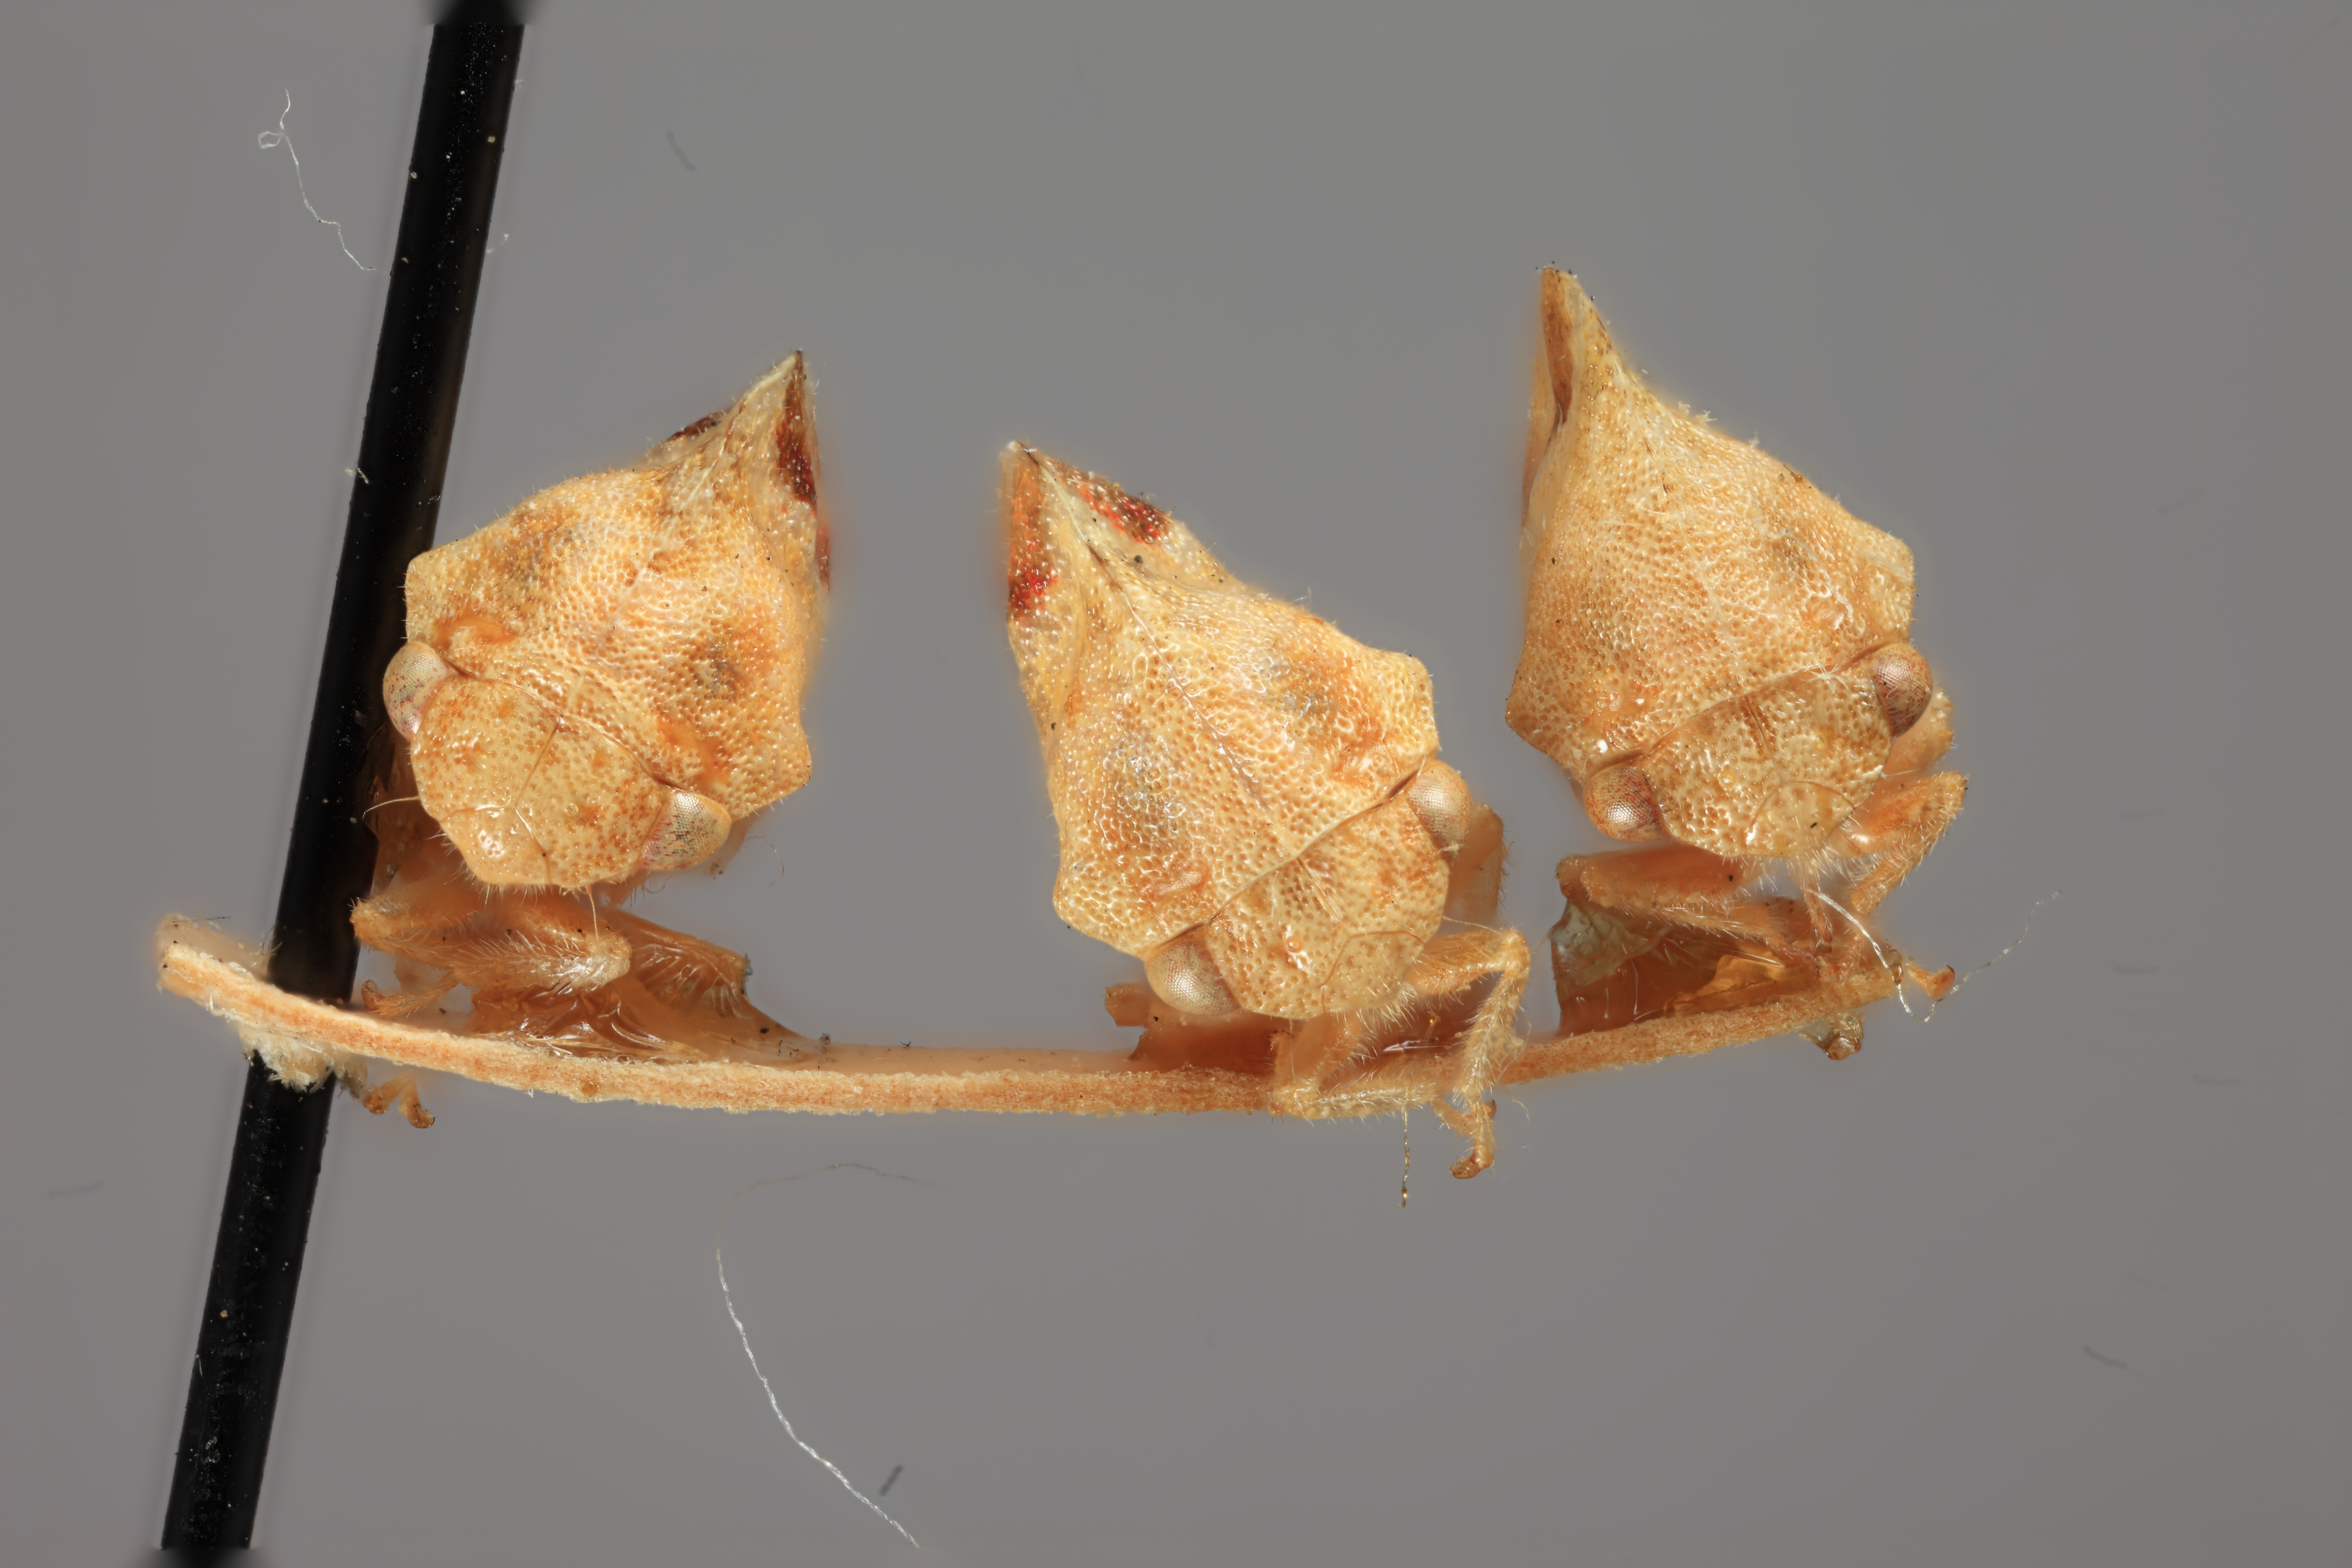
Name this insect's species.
Cyrtolobus woodruffi
